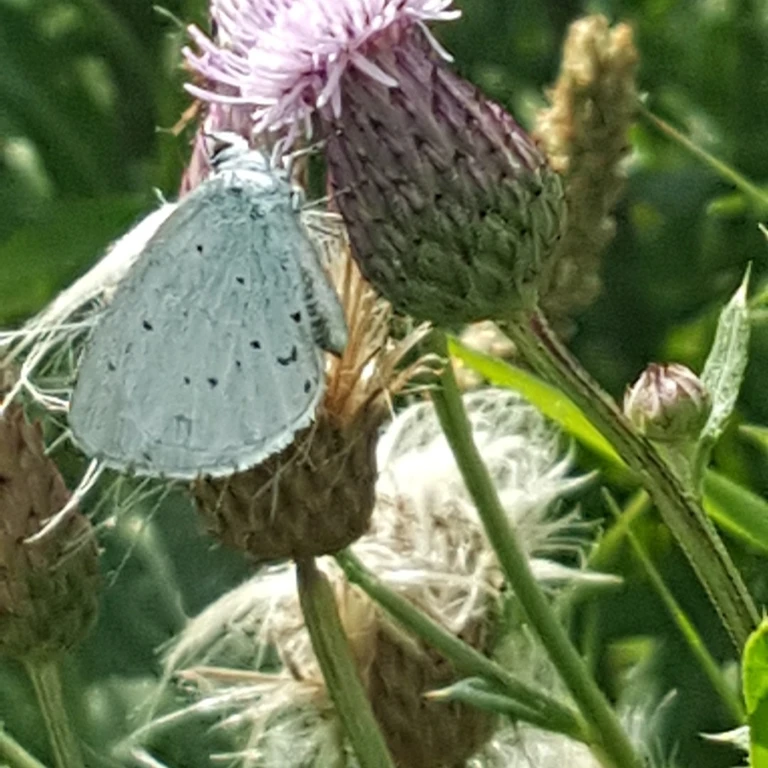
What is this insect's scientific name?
Celastrina argiolus
